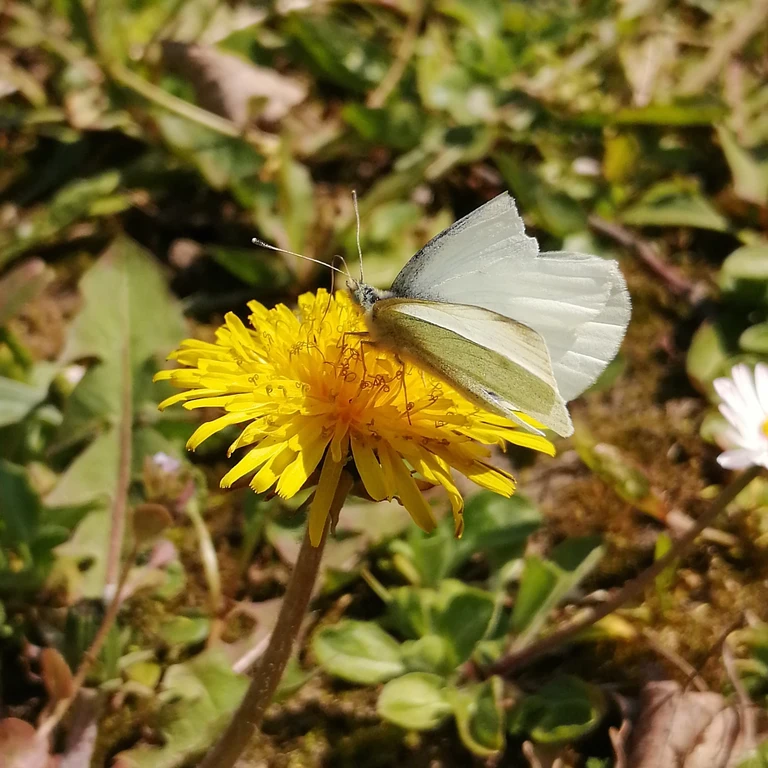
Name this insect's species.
Pieris rapae
